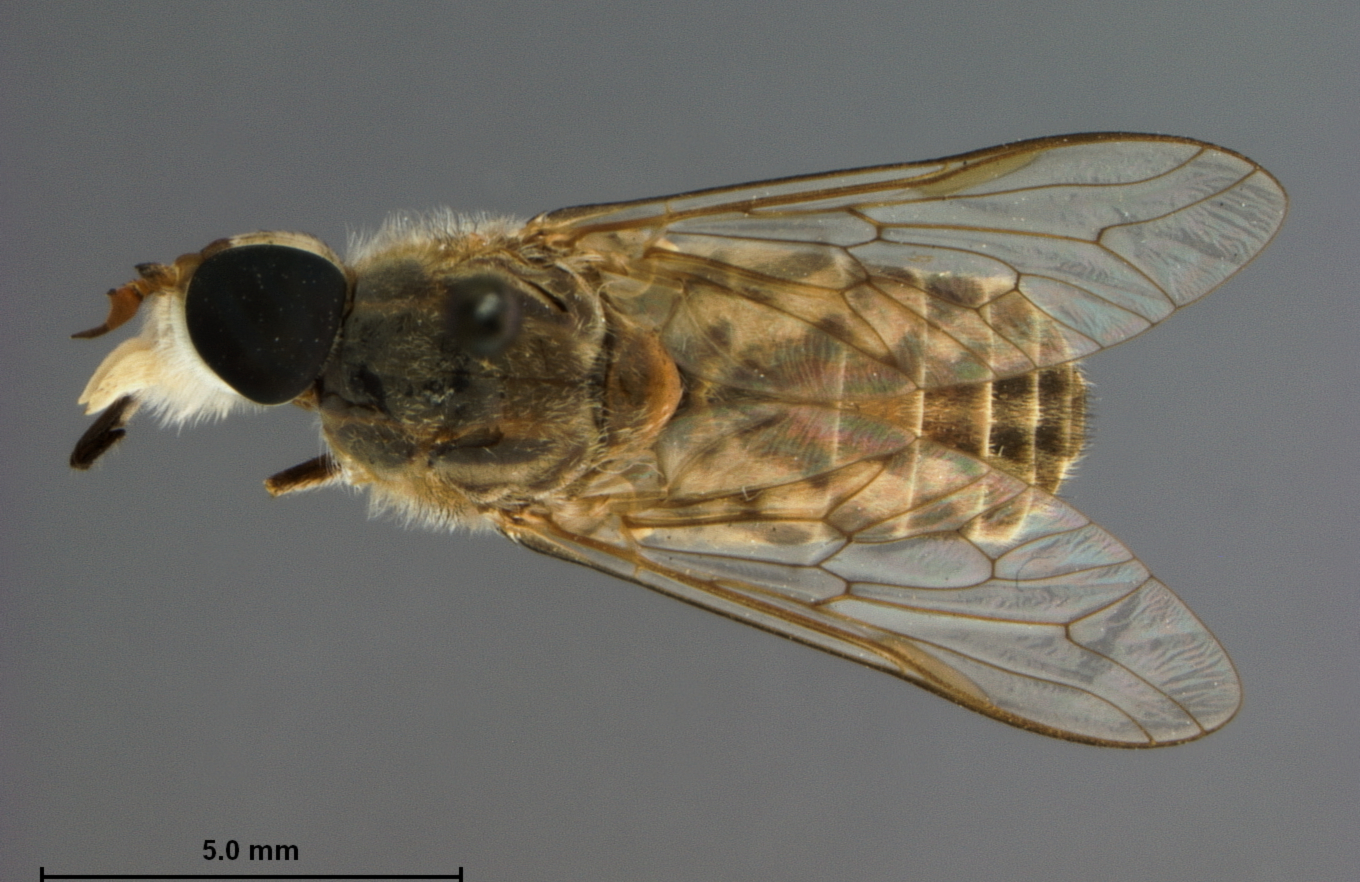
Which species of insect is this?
Tabanus hookeri (also Tabanus claripennis)
